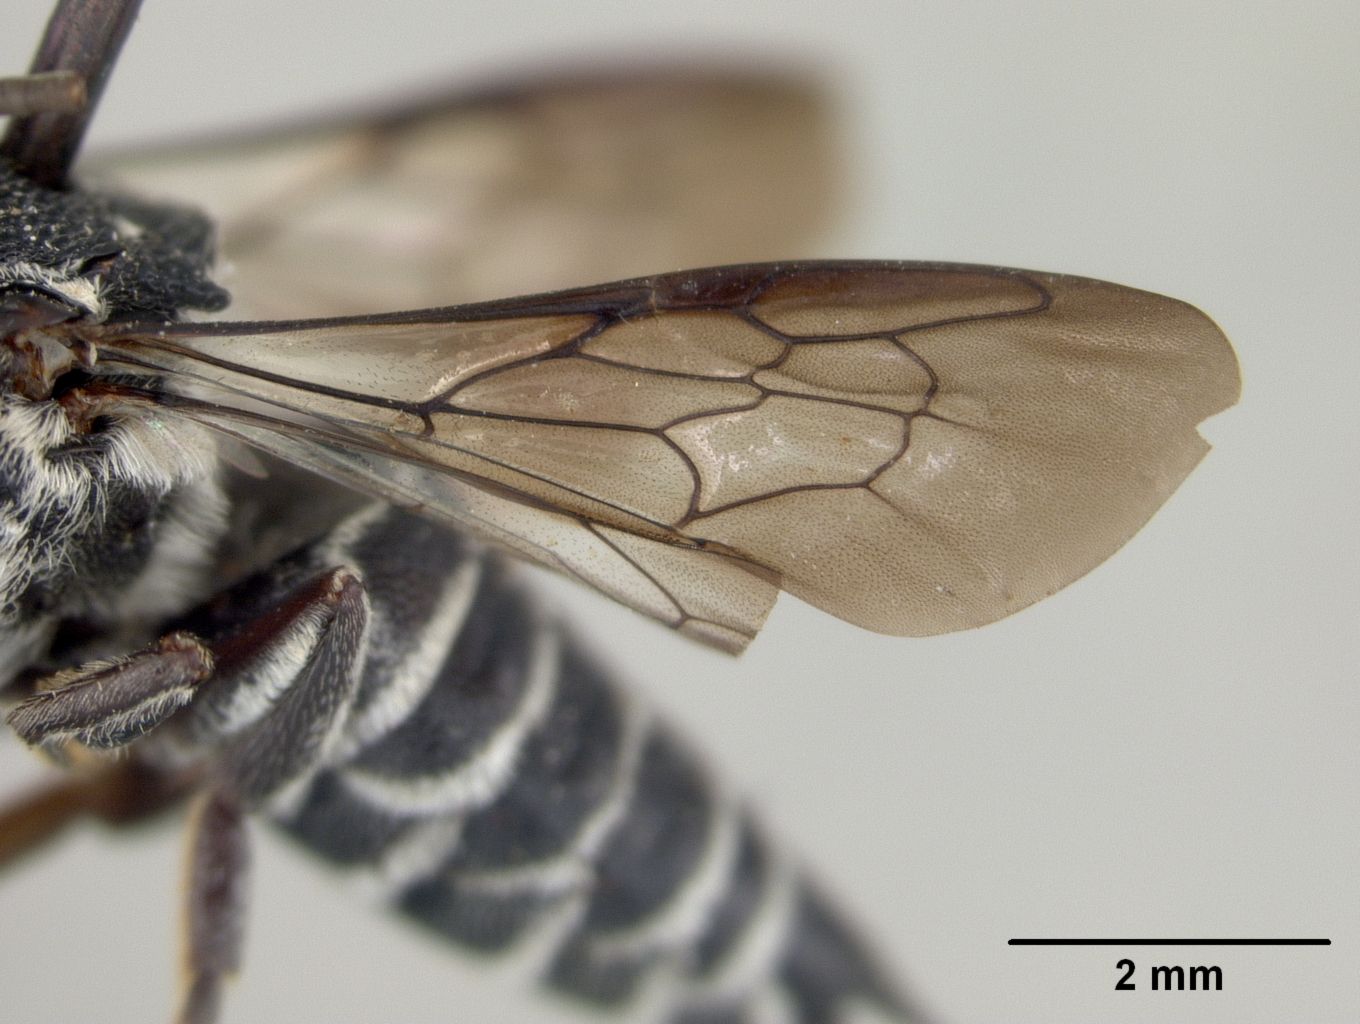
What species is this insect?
Coelioxys siamensis
